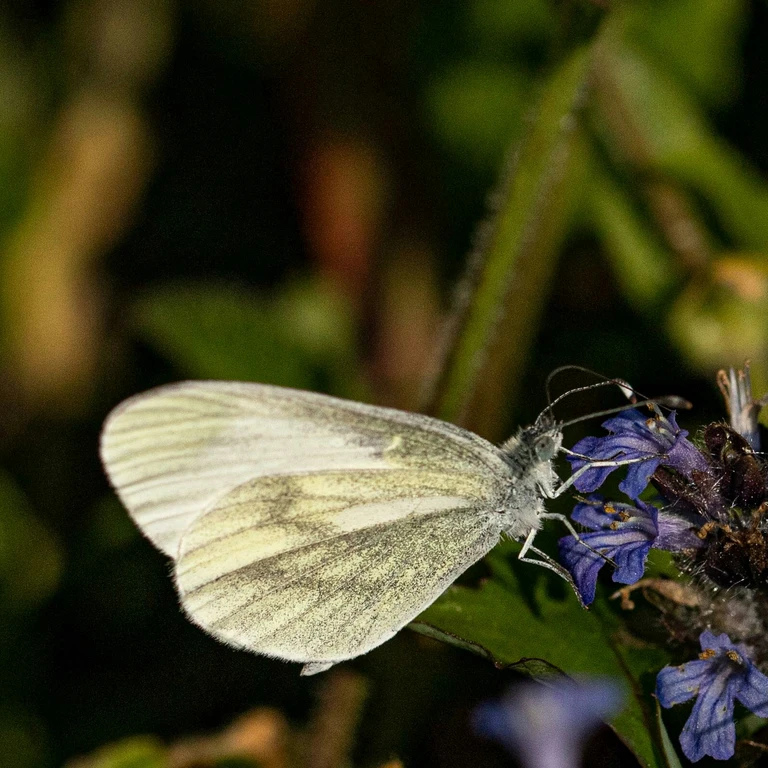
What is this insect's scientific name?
Leptidea sinapis/juvernica
